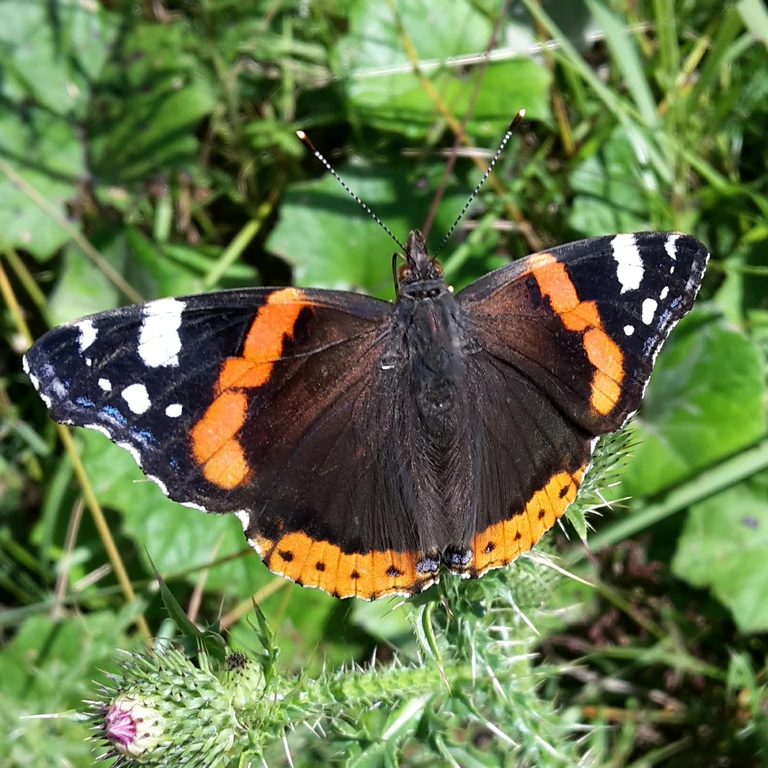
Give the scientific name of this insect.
Vanessa atalanta
